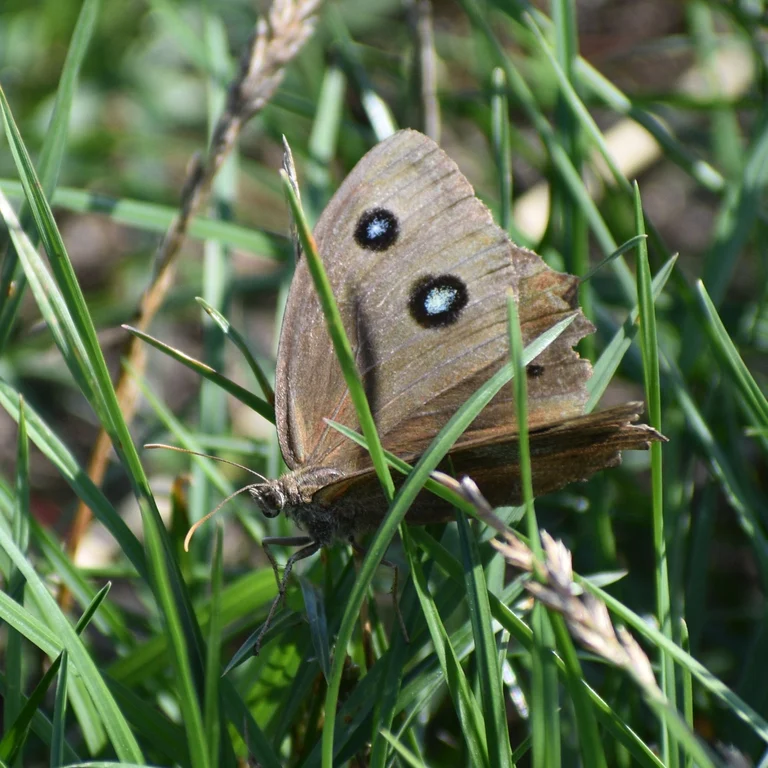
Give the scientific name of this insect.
Minois dryas
